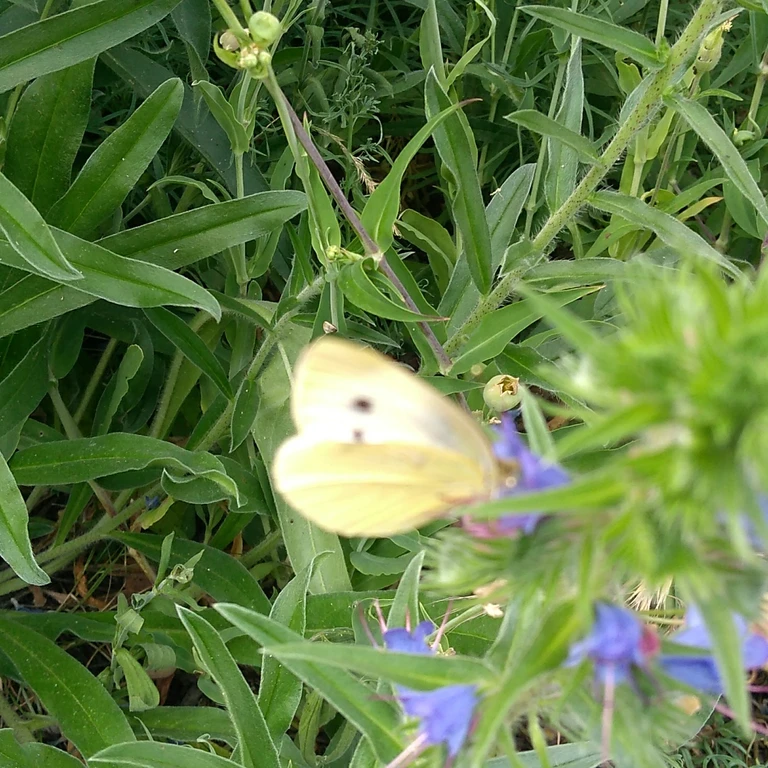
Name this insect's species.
Pieris rapae
